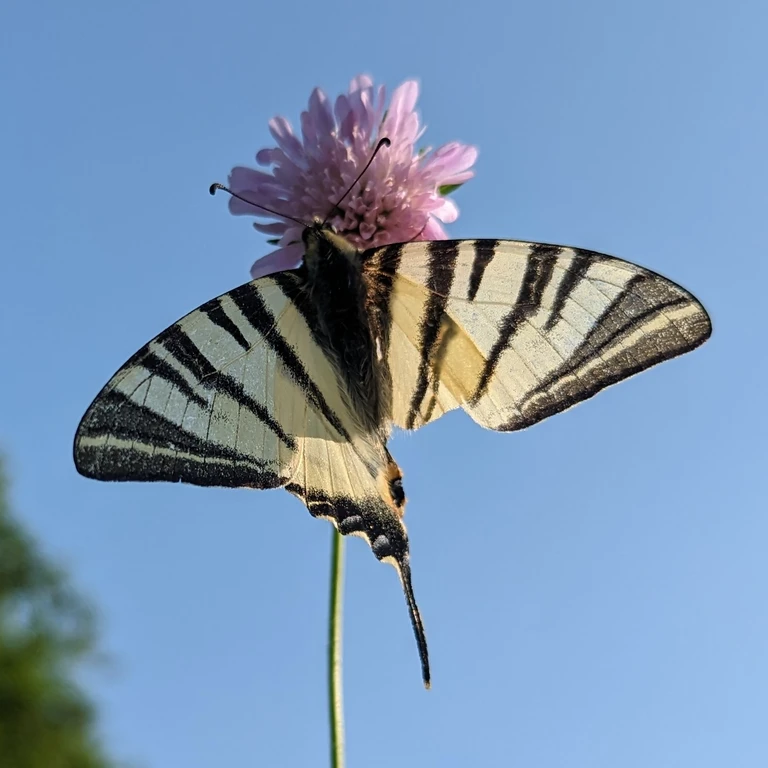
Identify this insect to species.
Iphiclides podalirius
